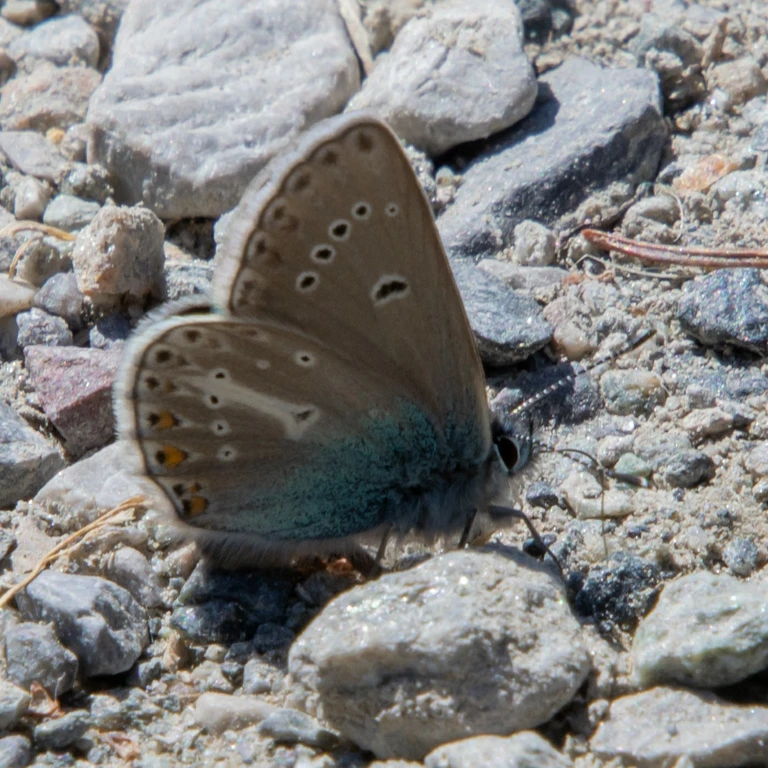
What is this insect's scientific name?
Eumedonia eumedon
